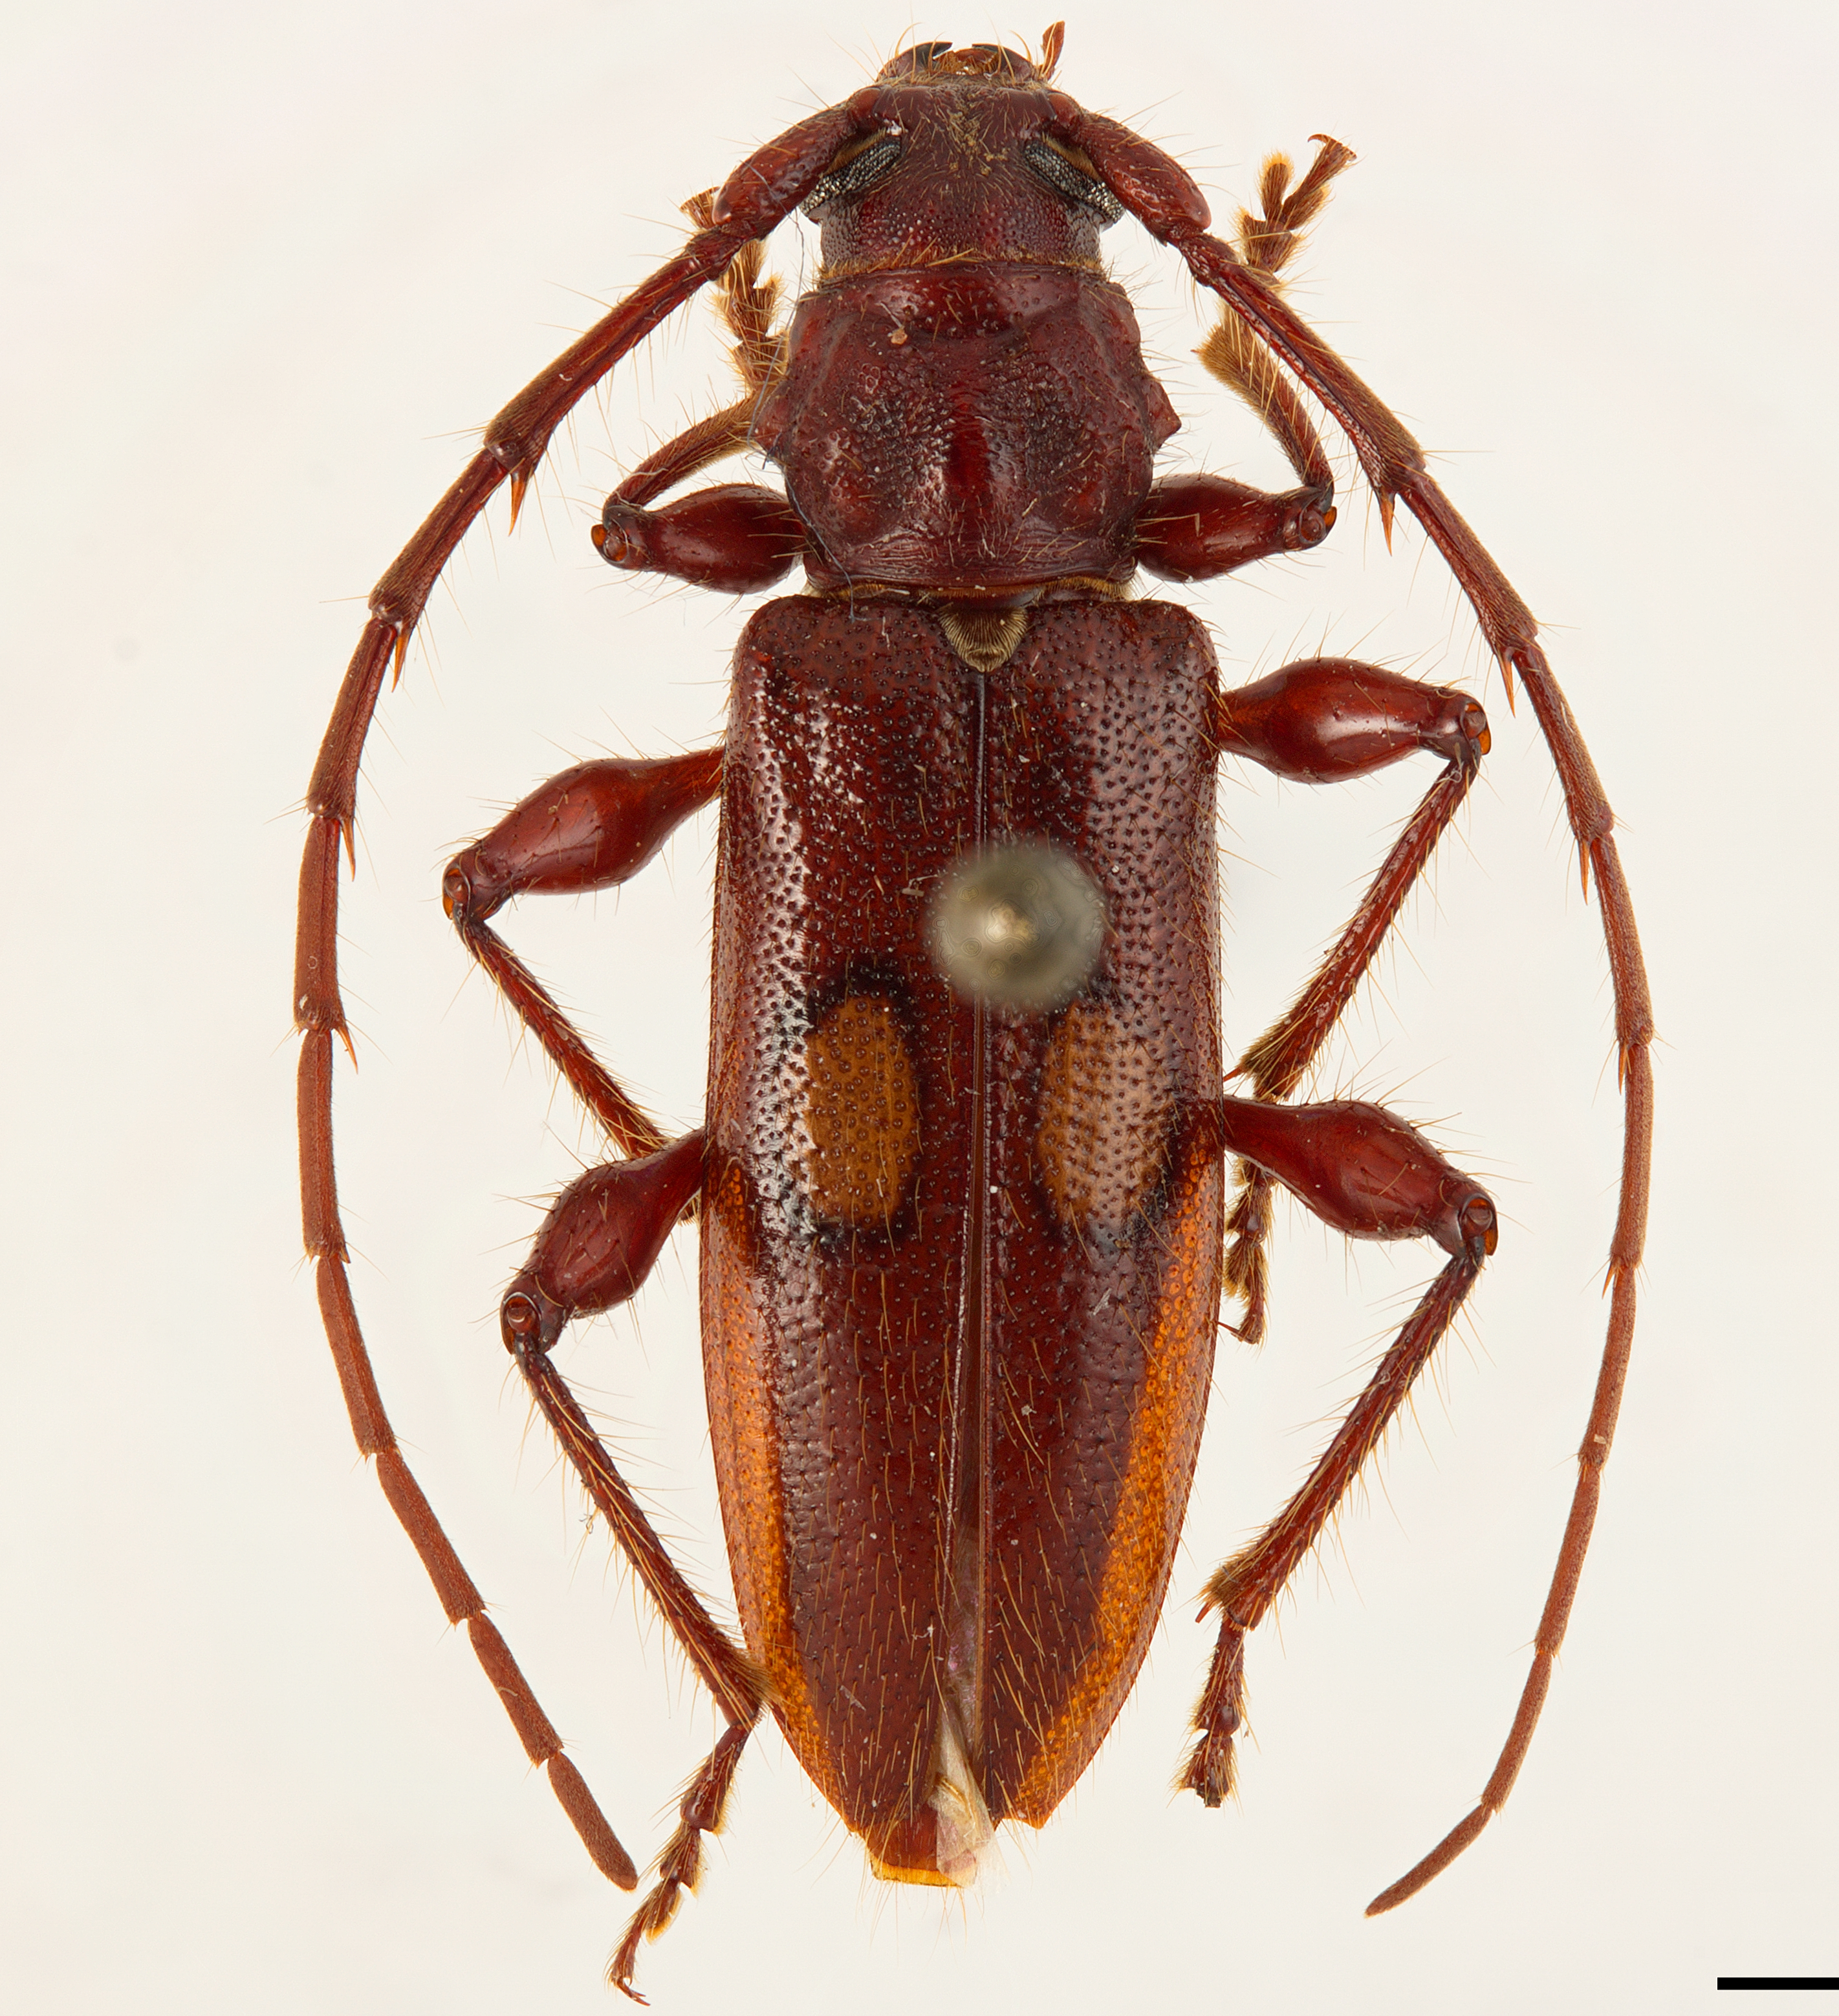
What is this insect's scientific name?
Periboeum ocellatum
